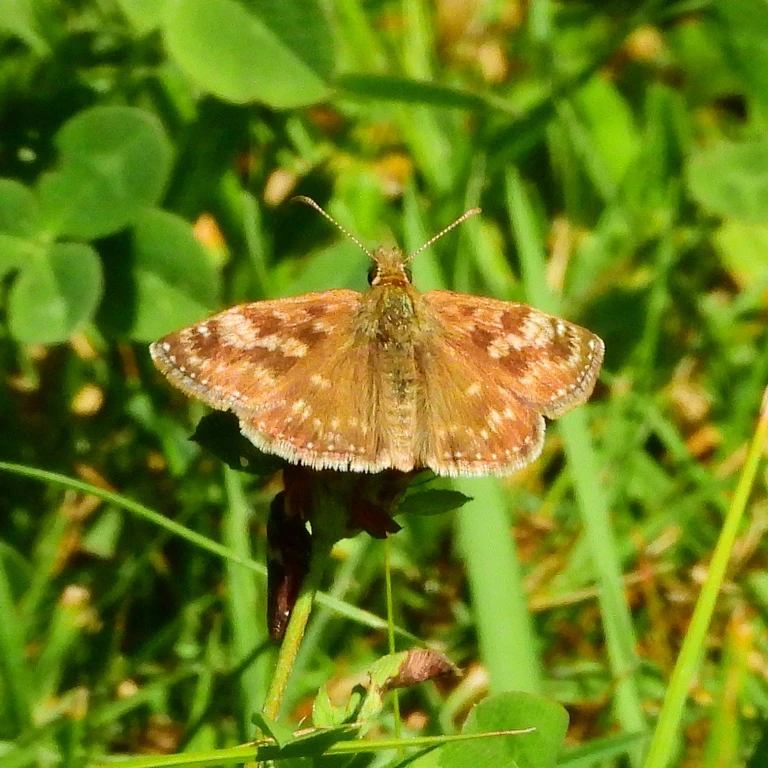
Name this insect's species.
Erynnis tages
